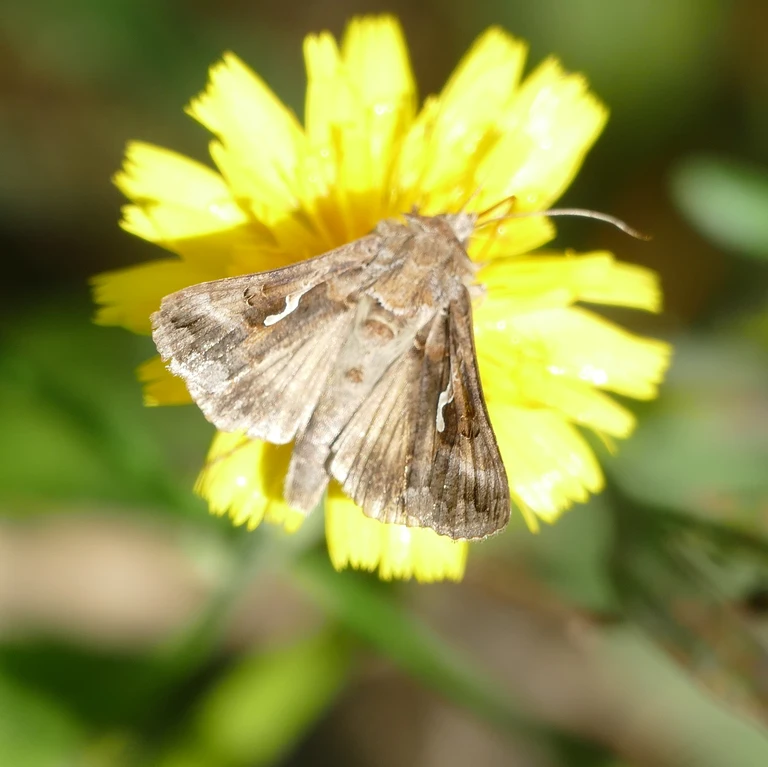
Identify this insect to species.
Autographa gamma
